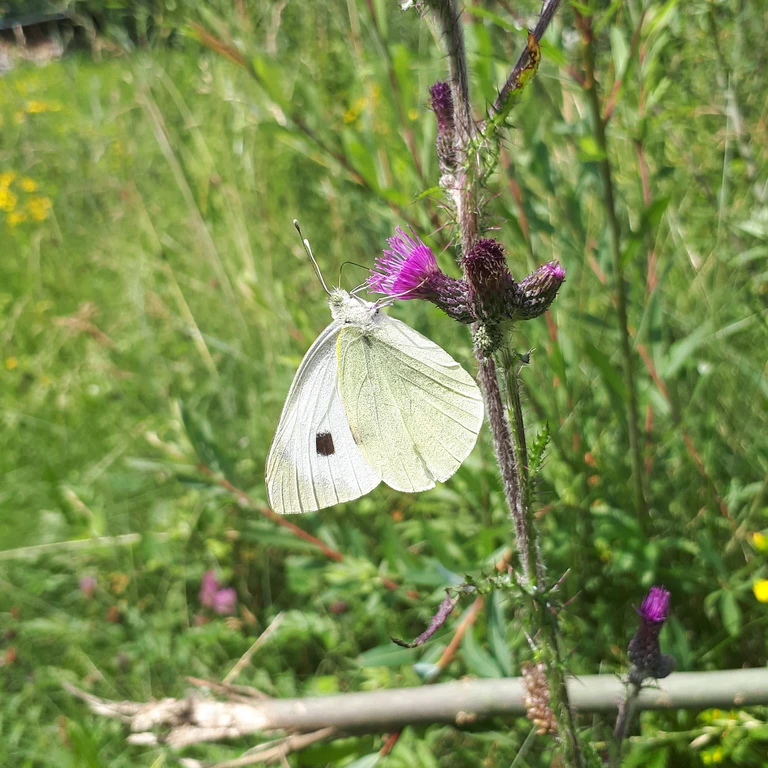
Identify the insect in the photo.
Pieris brassicae
